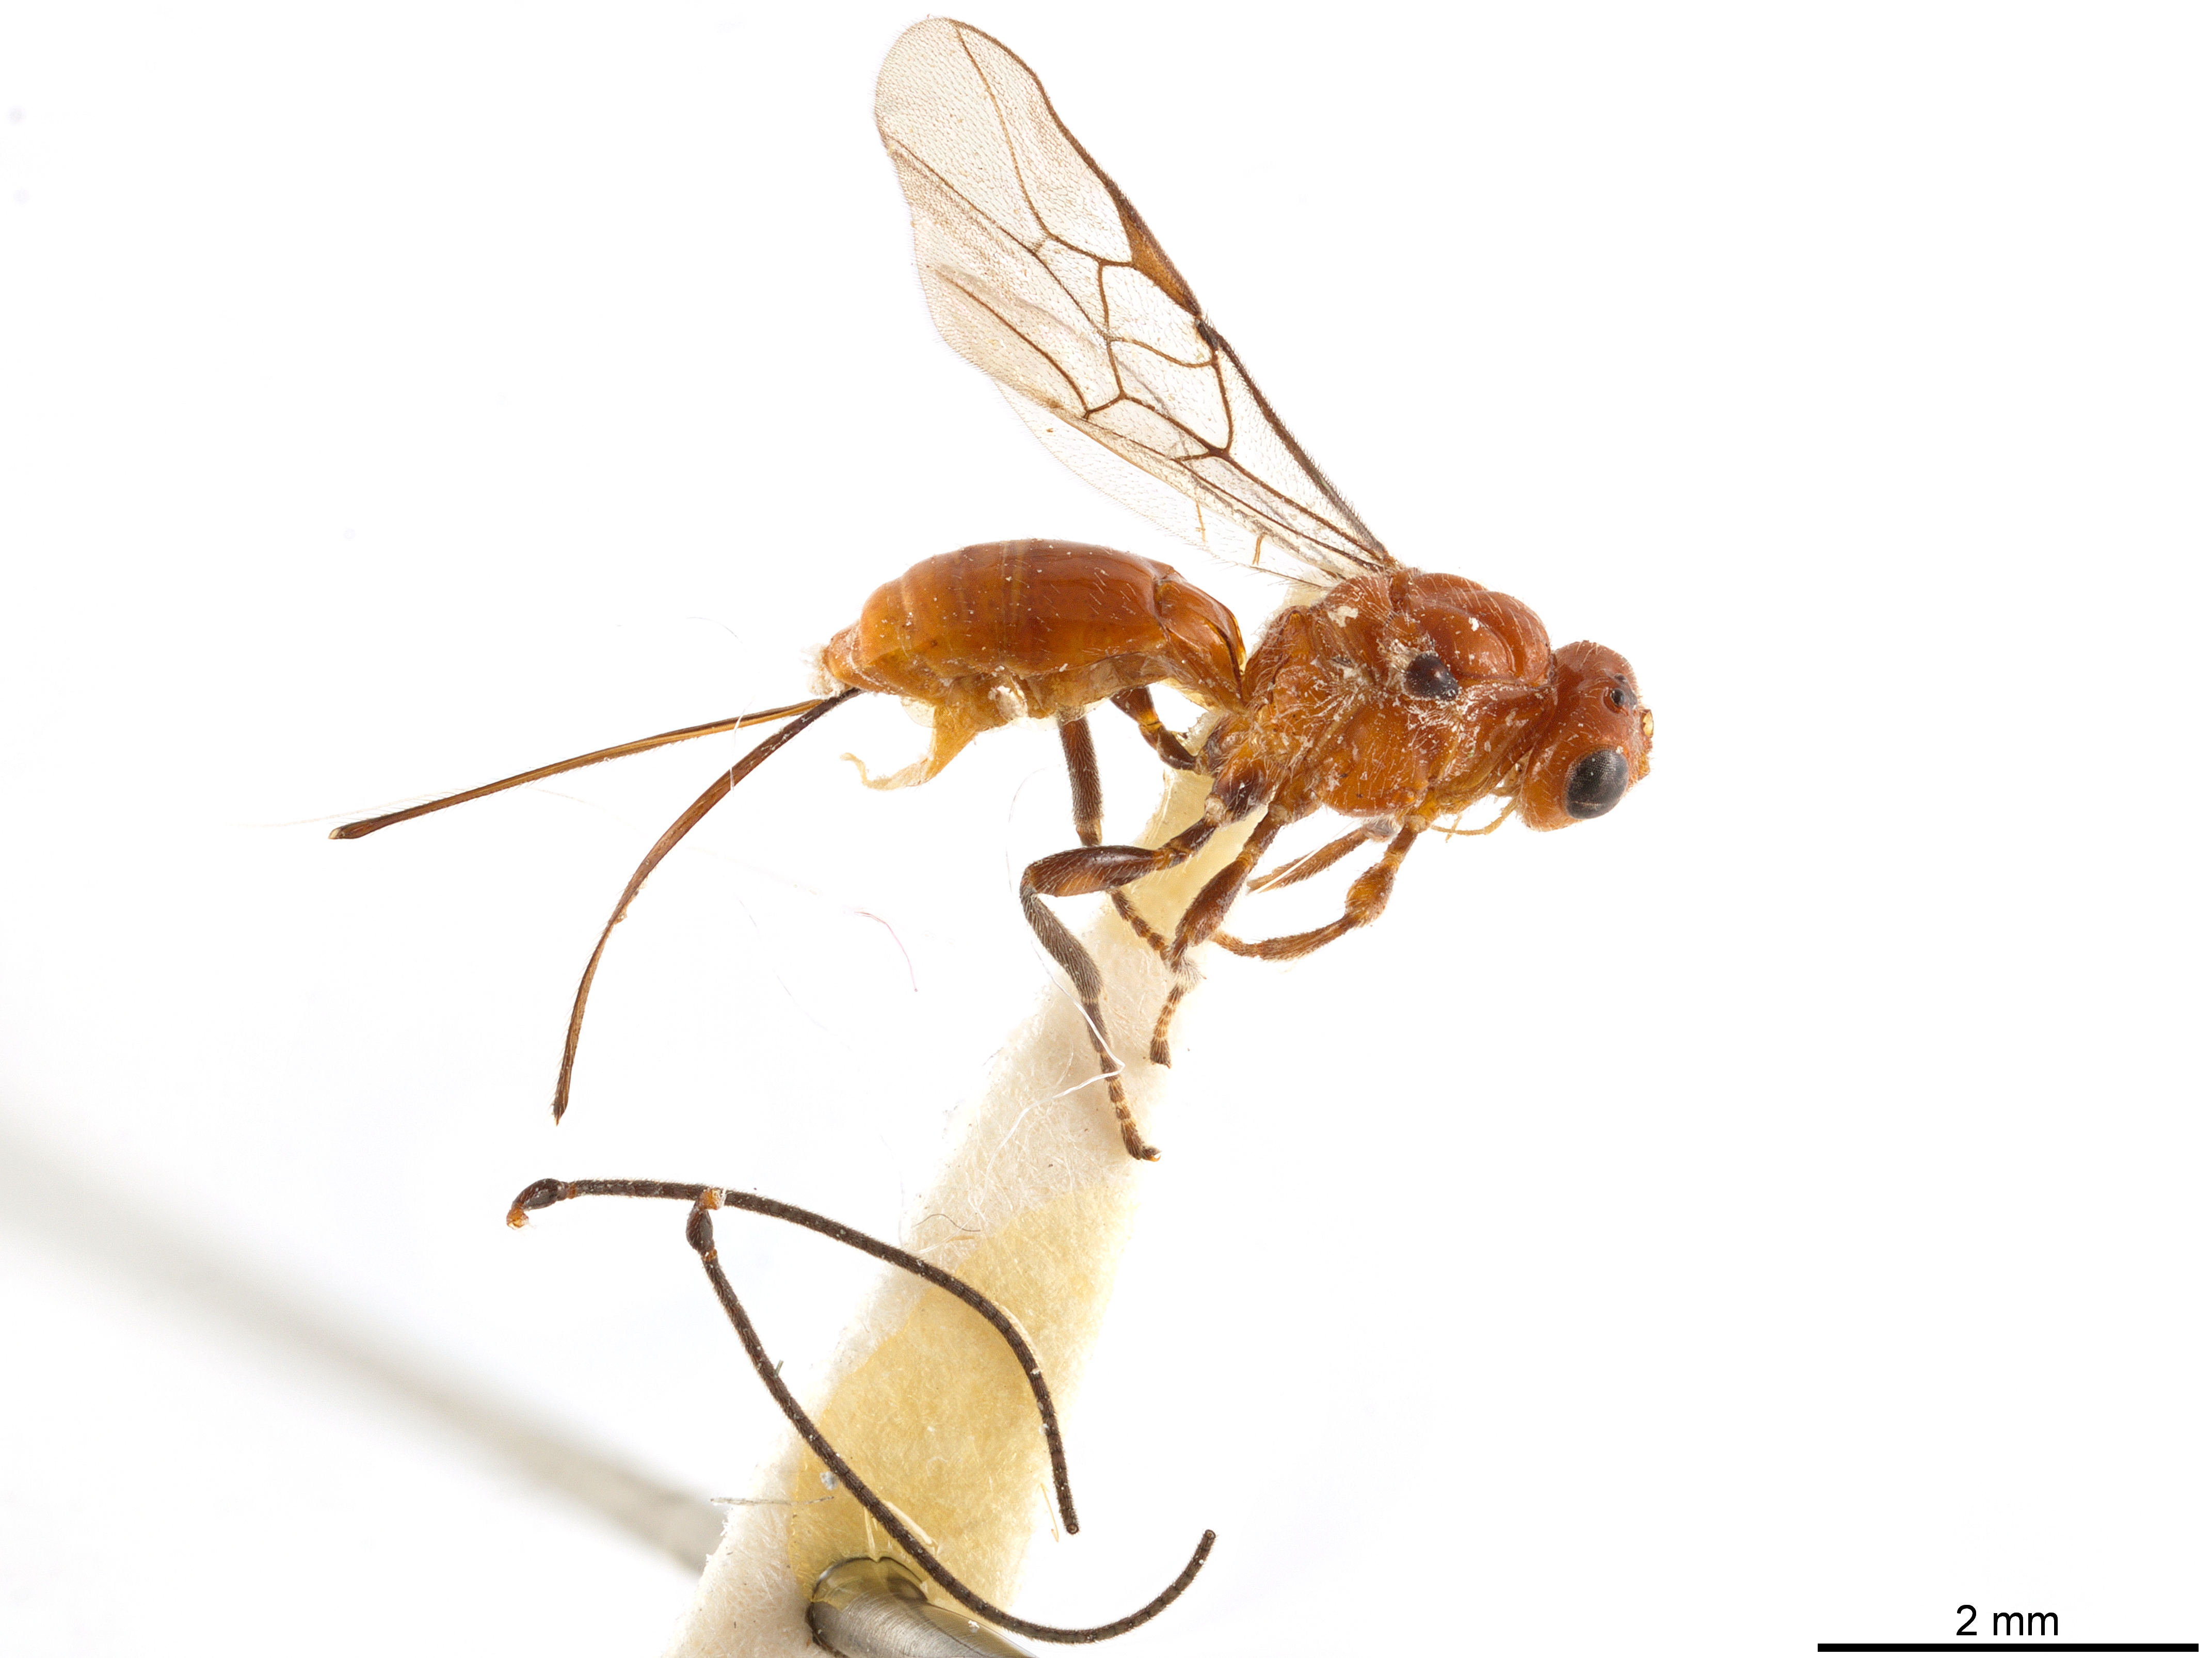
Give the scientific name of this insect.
Doryctobracon anastrephilus
